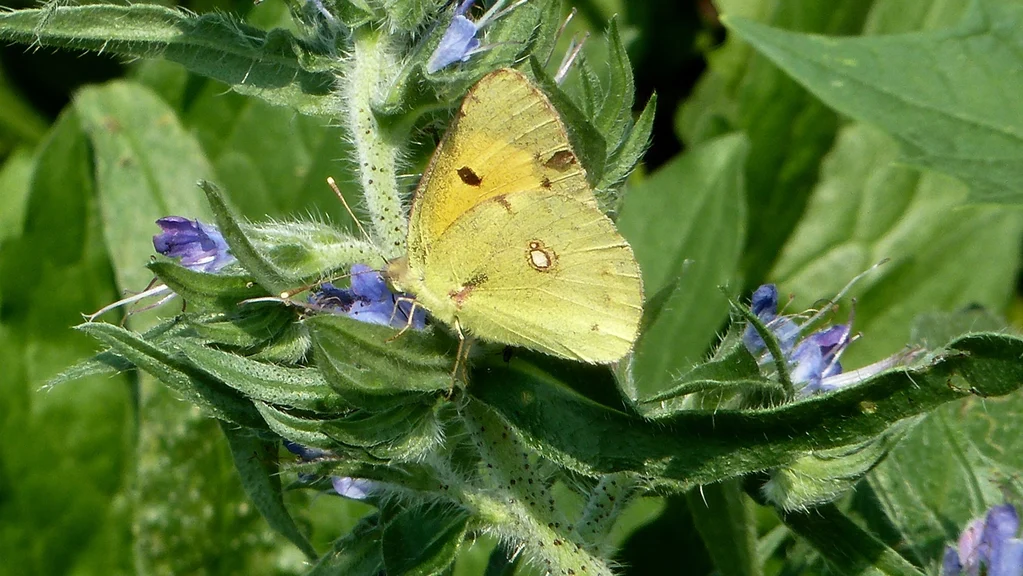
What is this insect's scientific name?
Colias croceus
